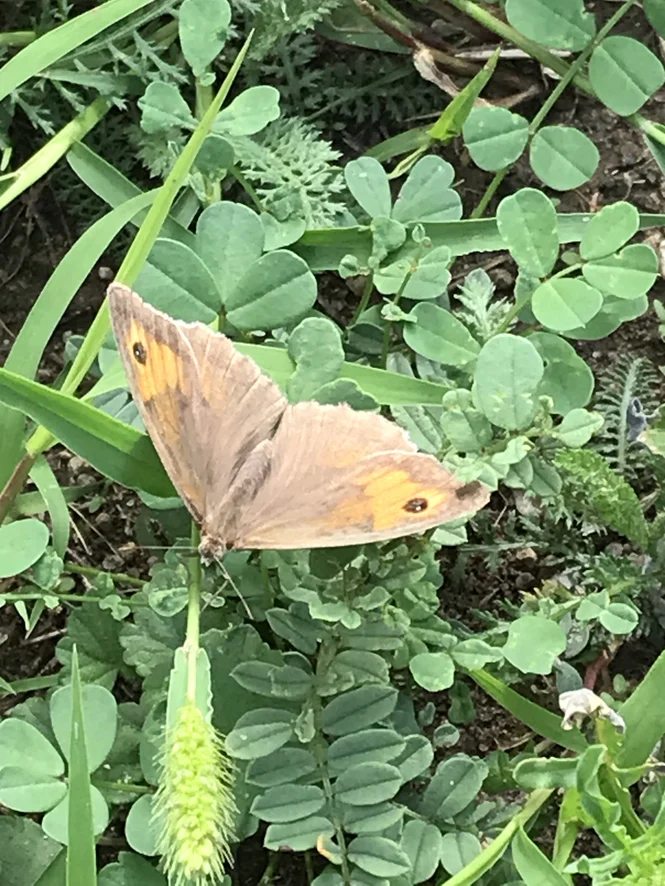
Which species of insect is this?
Maniola jurtina
